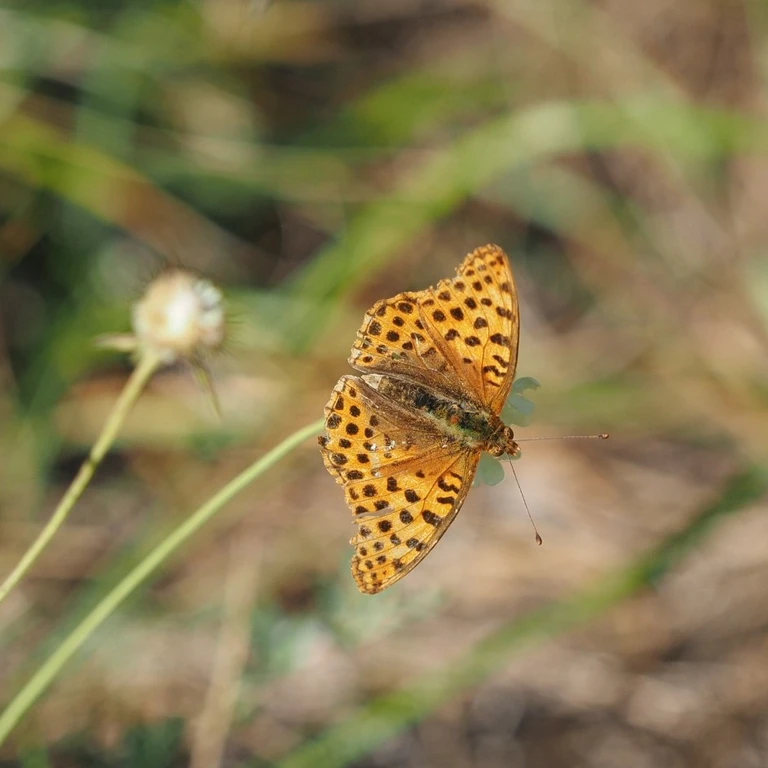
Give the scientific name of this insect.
Issoria lathonia
